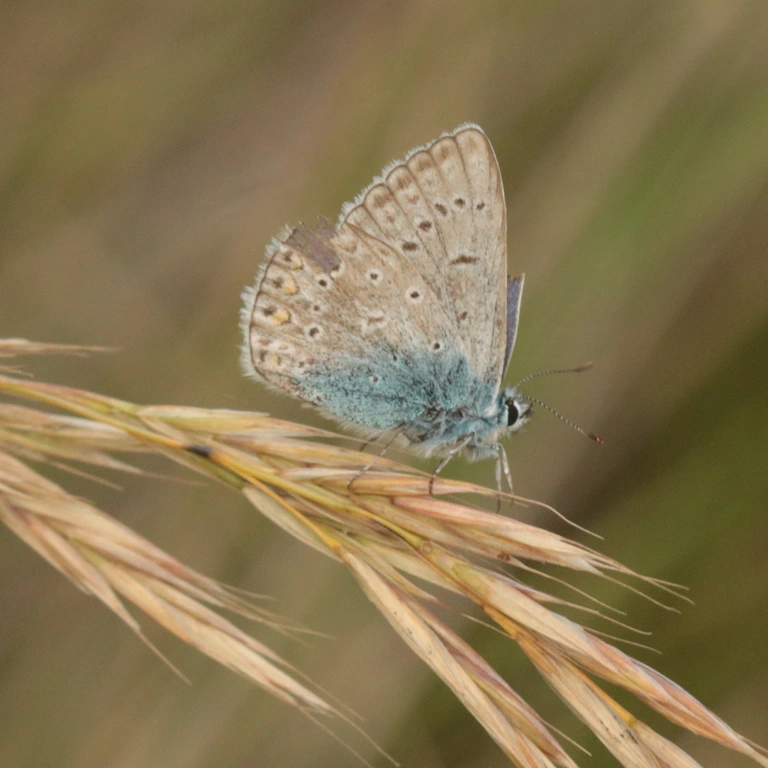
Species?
Polyommatus icarus
